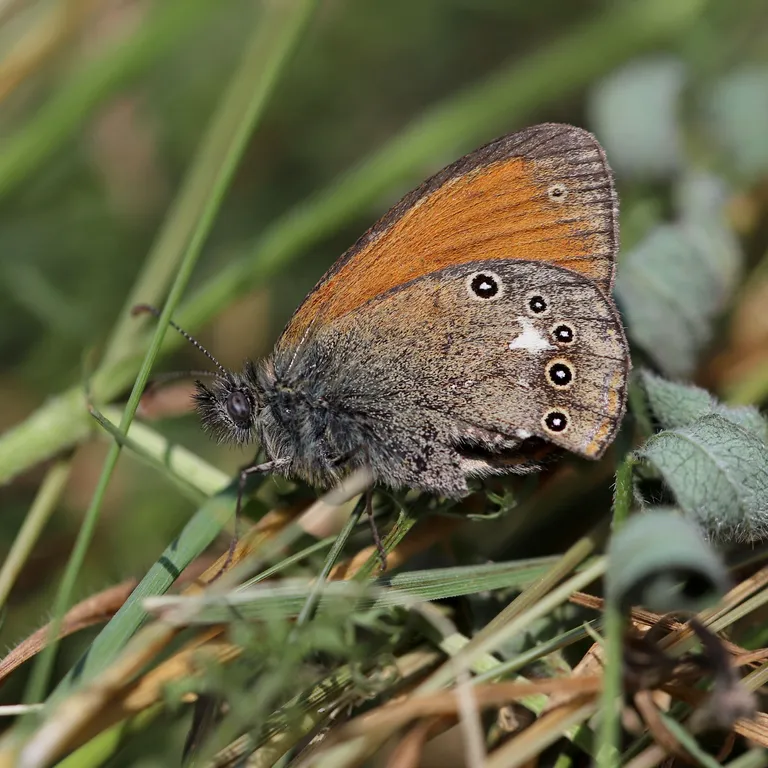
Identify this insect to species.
Coenonympha glycerion (also Coenonympha iphis)
